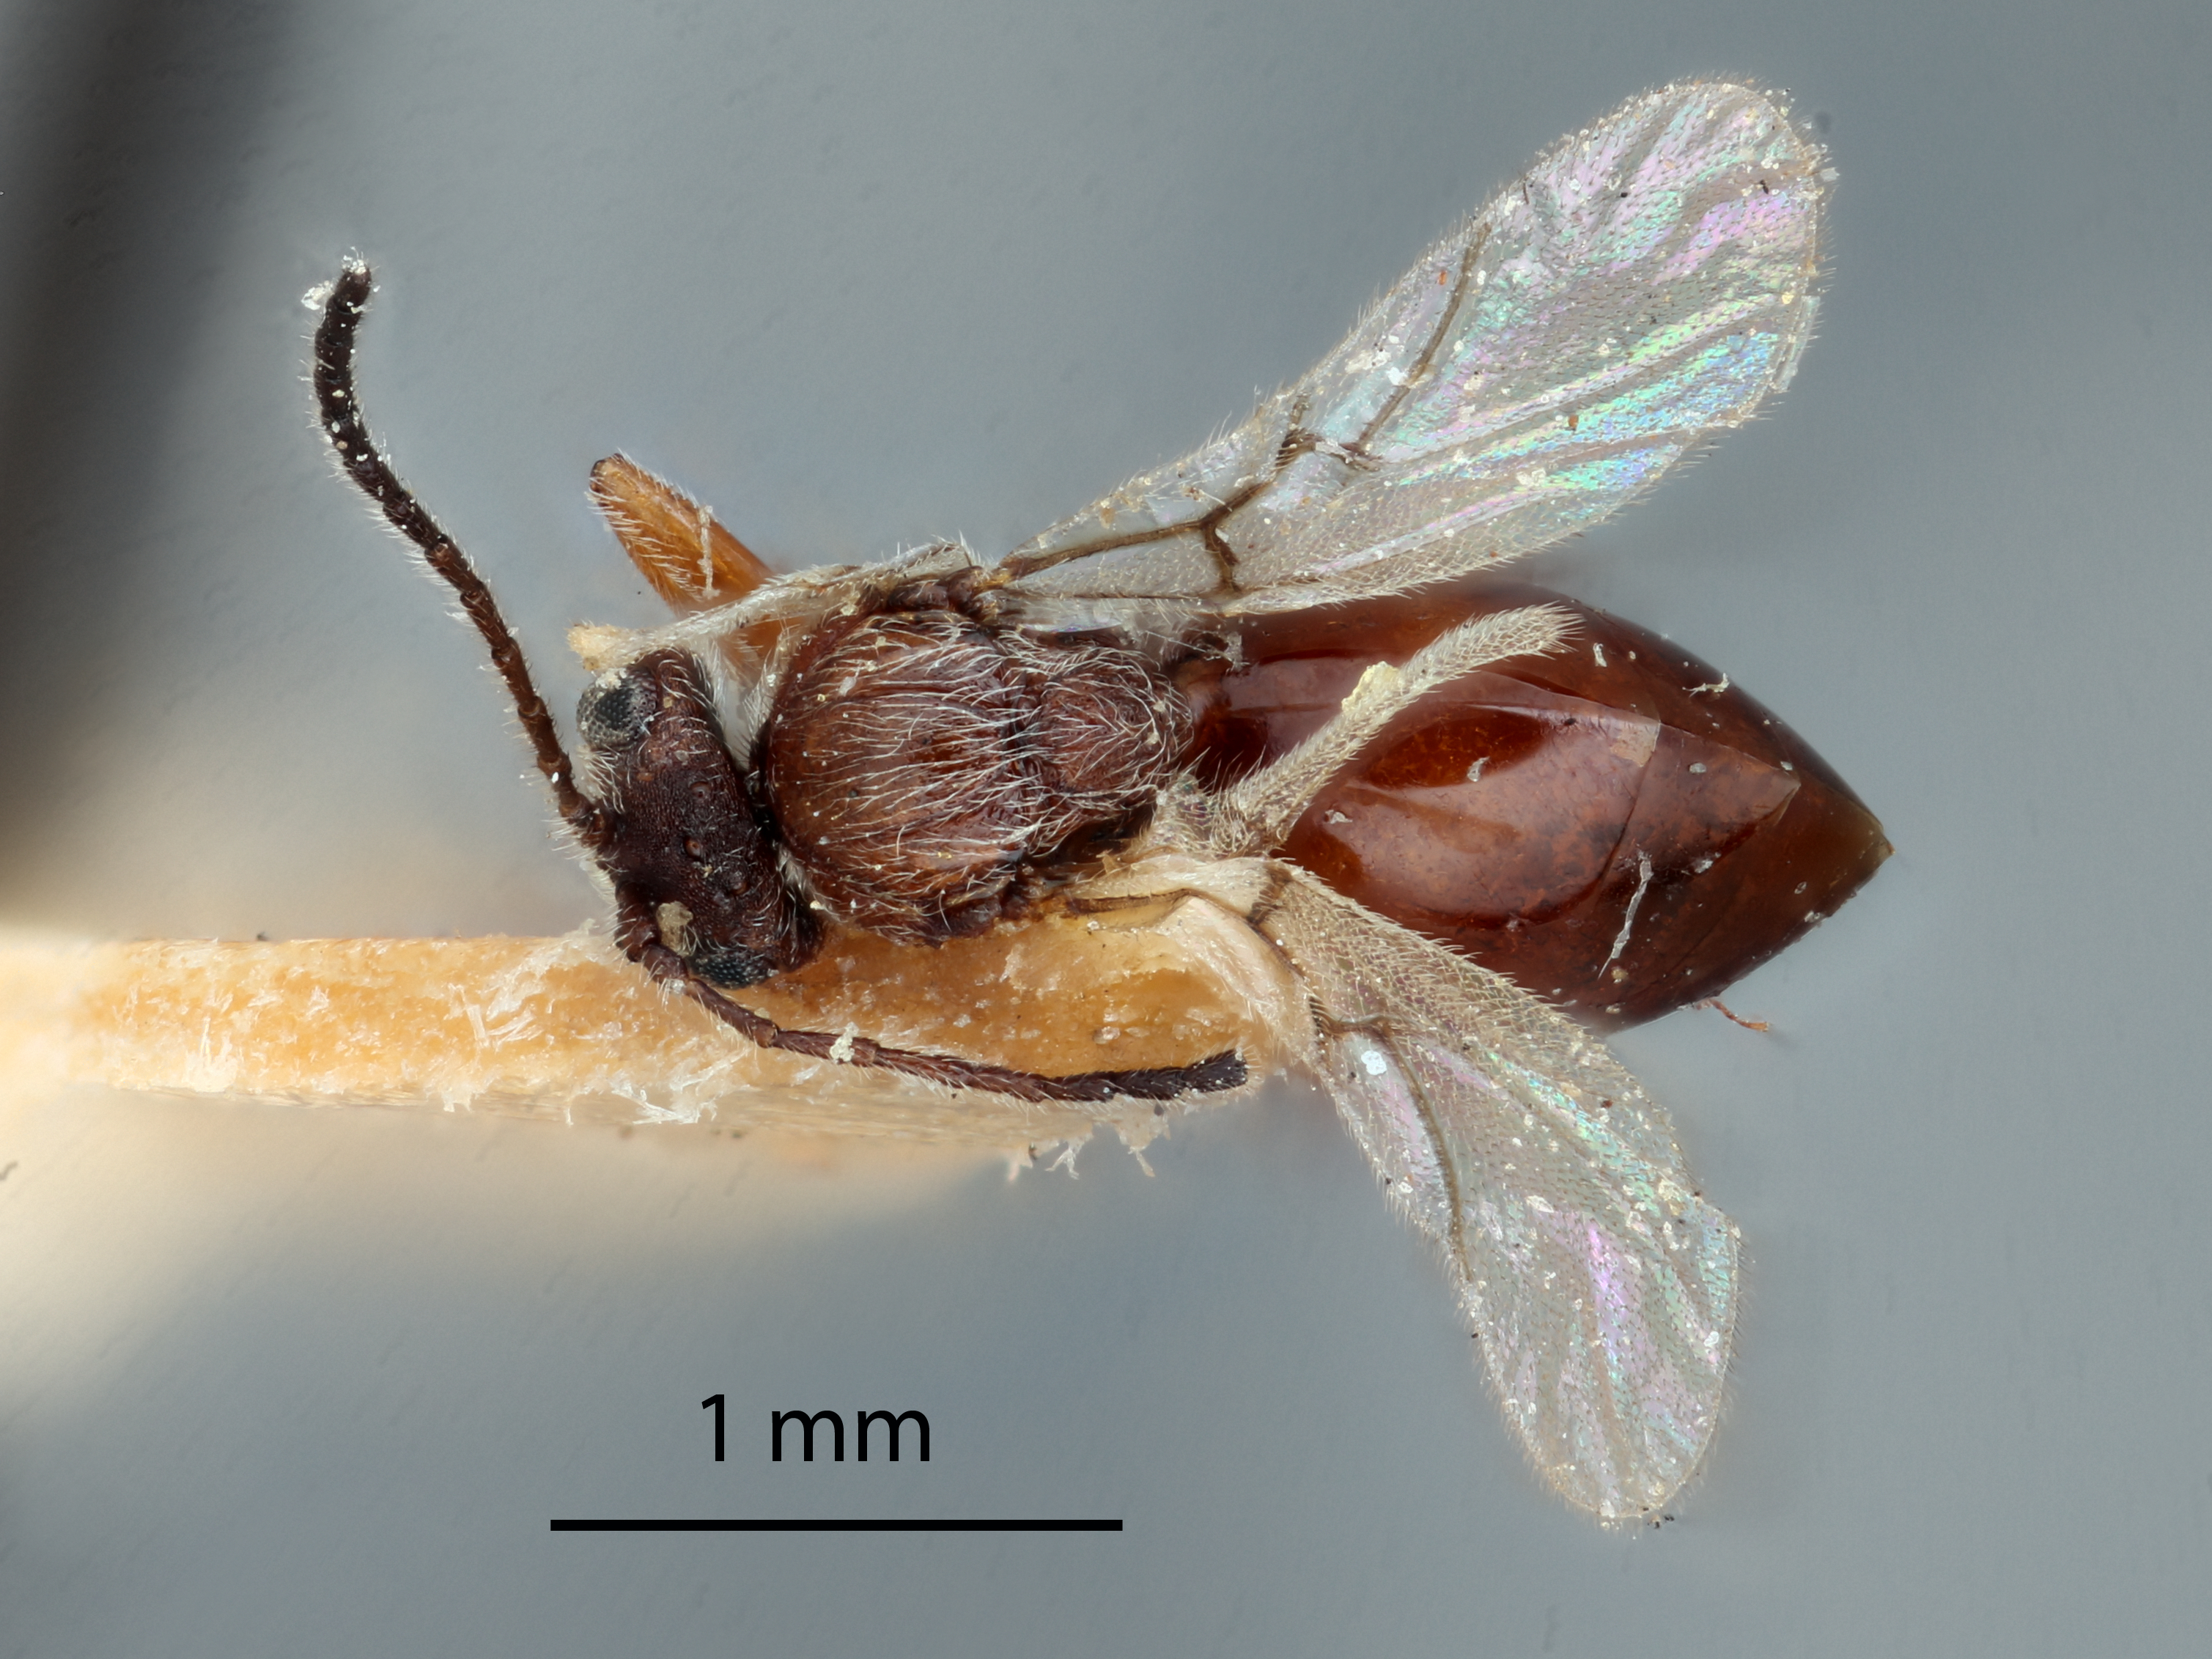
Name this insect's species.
Xanthoteras tubifaciens
